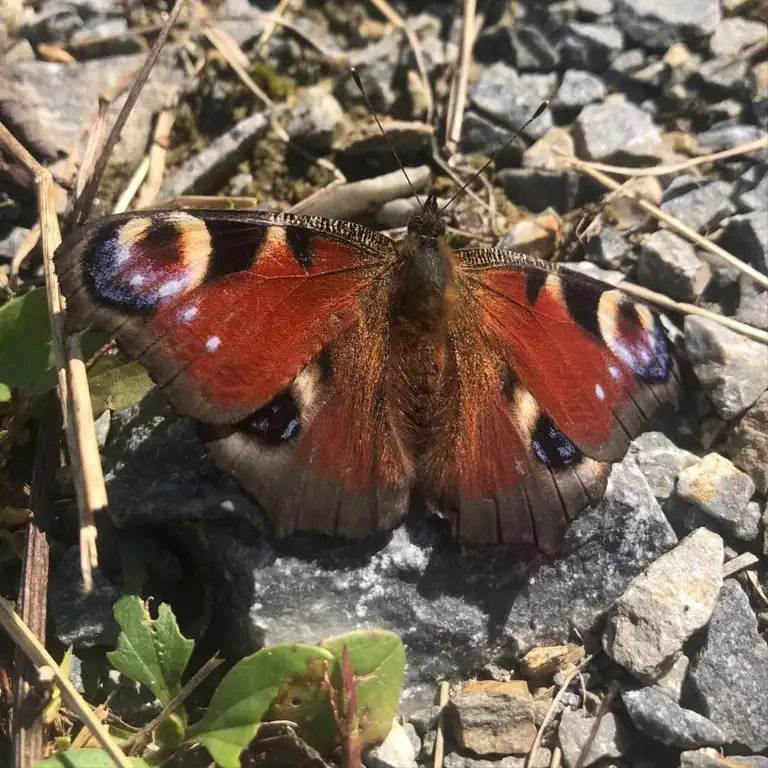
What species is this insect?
Aglais io
